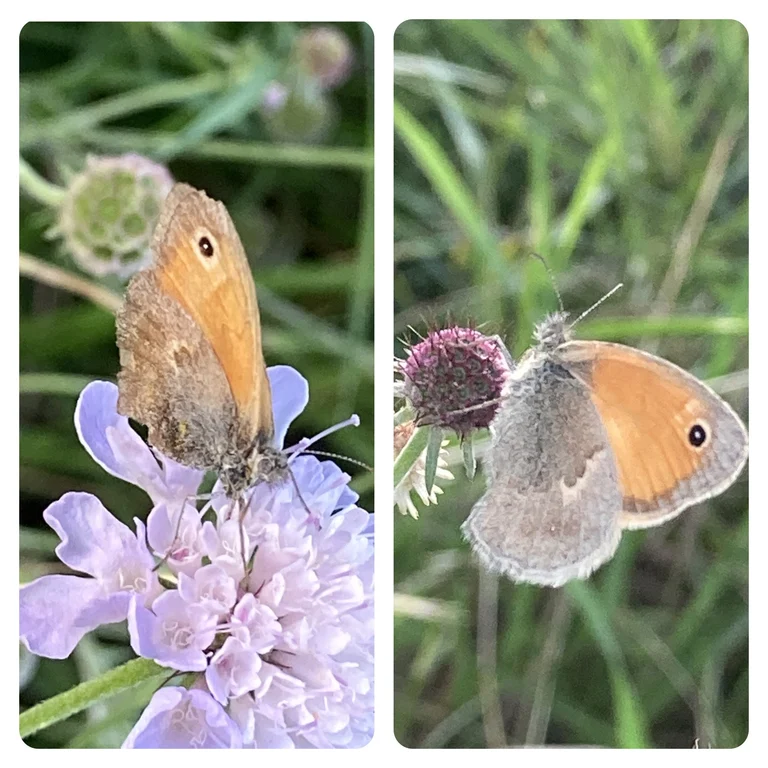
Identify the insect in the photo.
Coenonympha pamphilus
